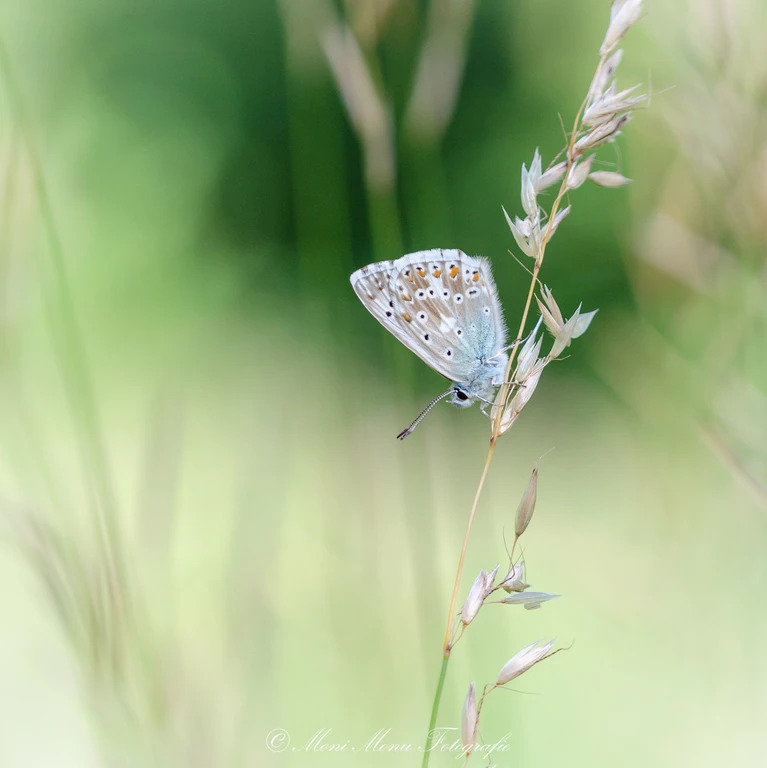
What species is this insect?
Lysandra coridon
